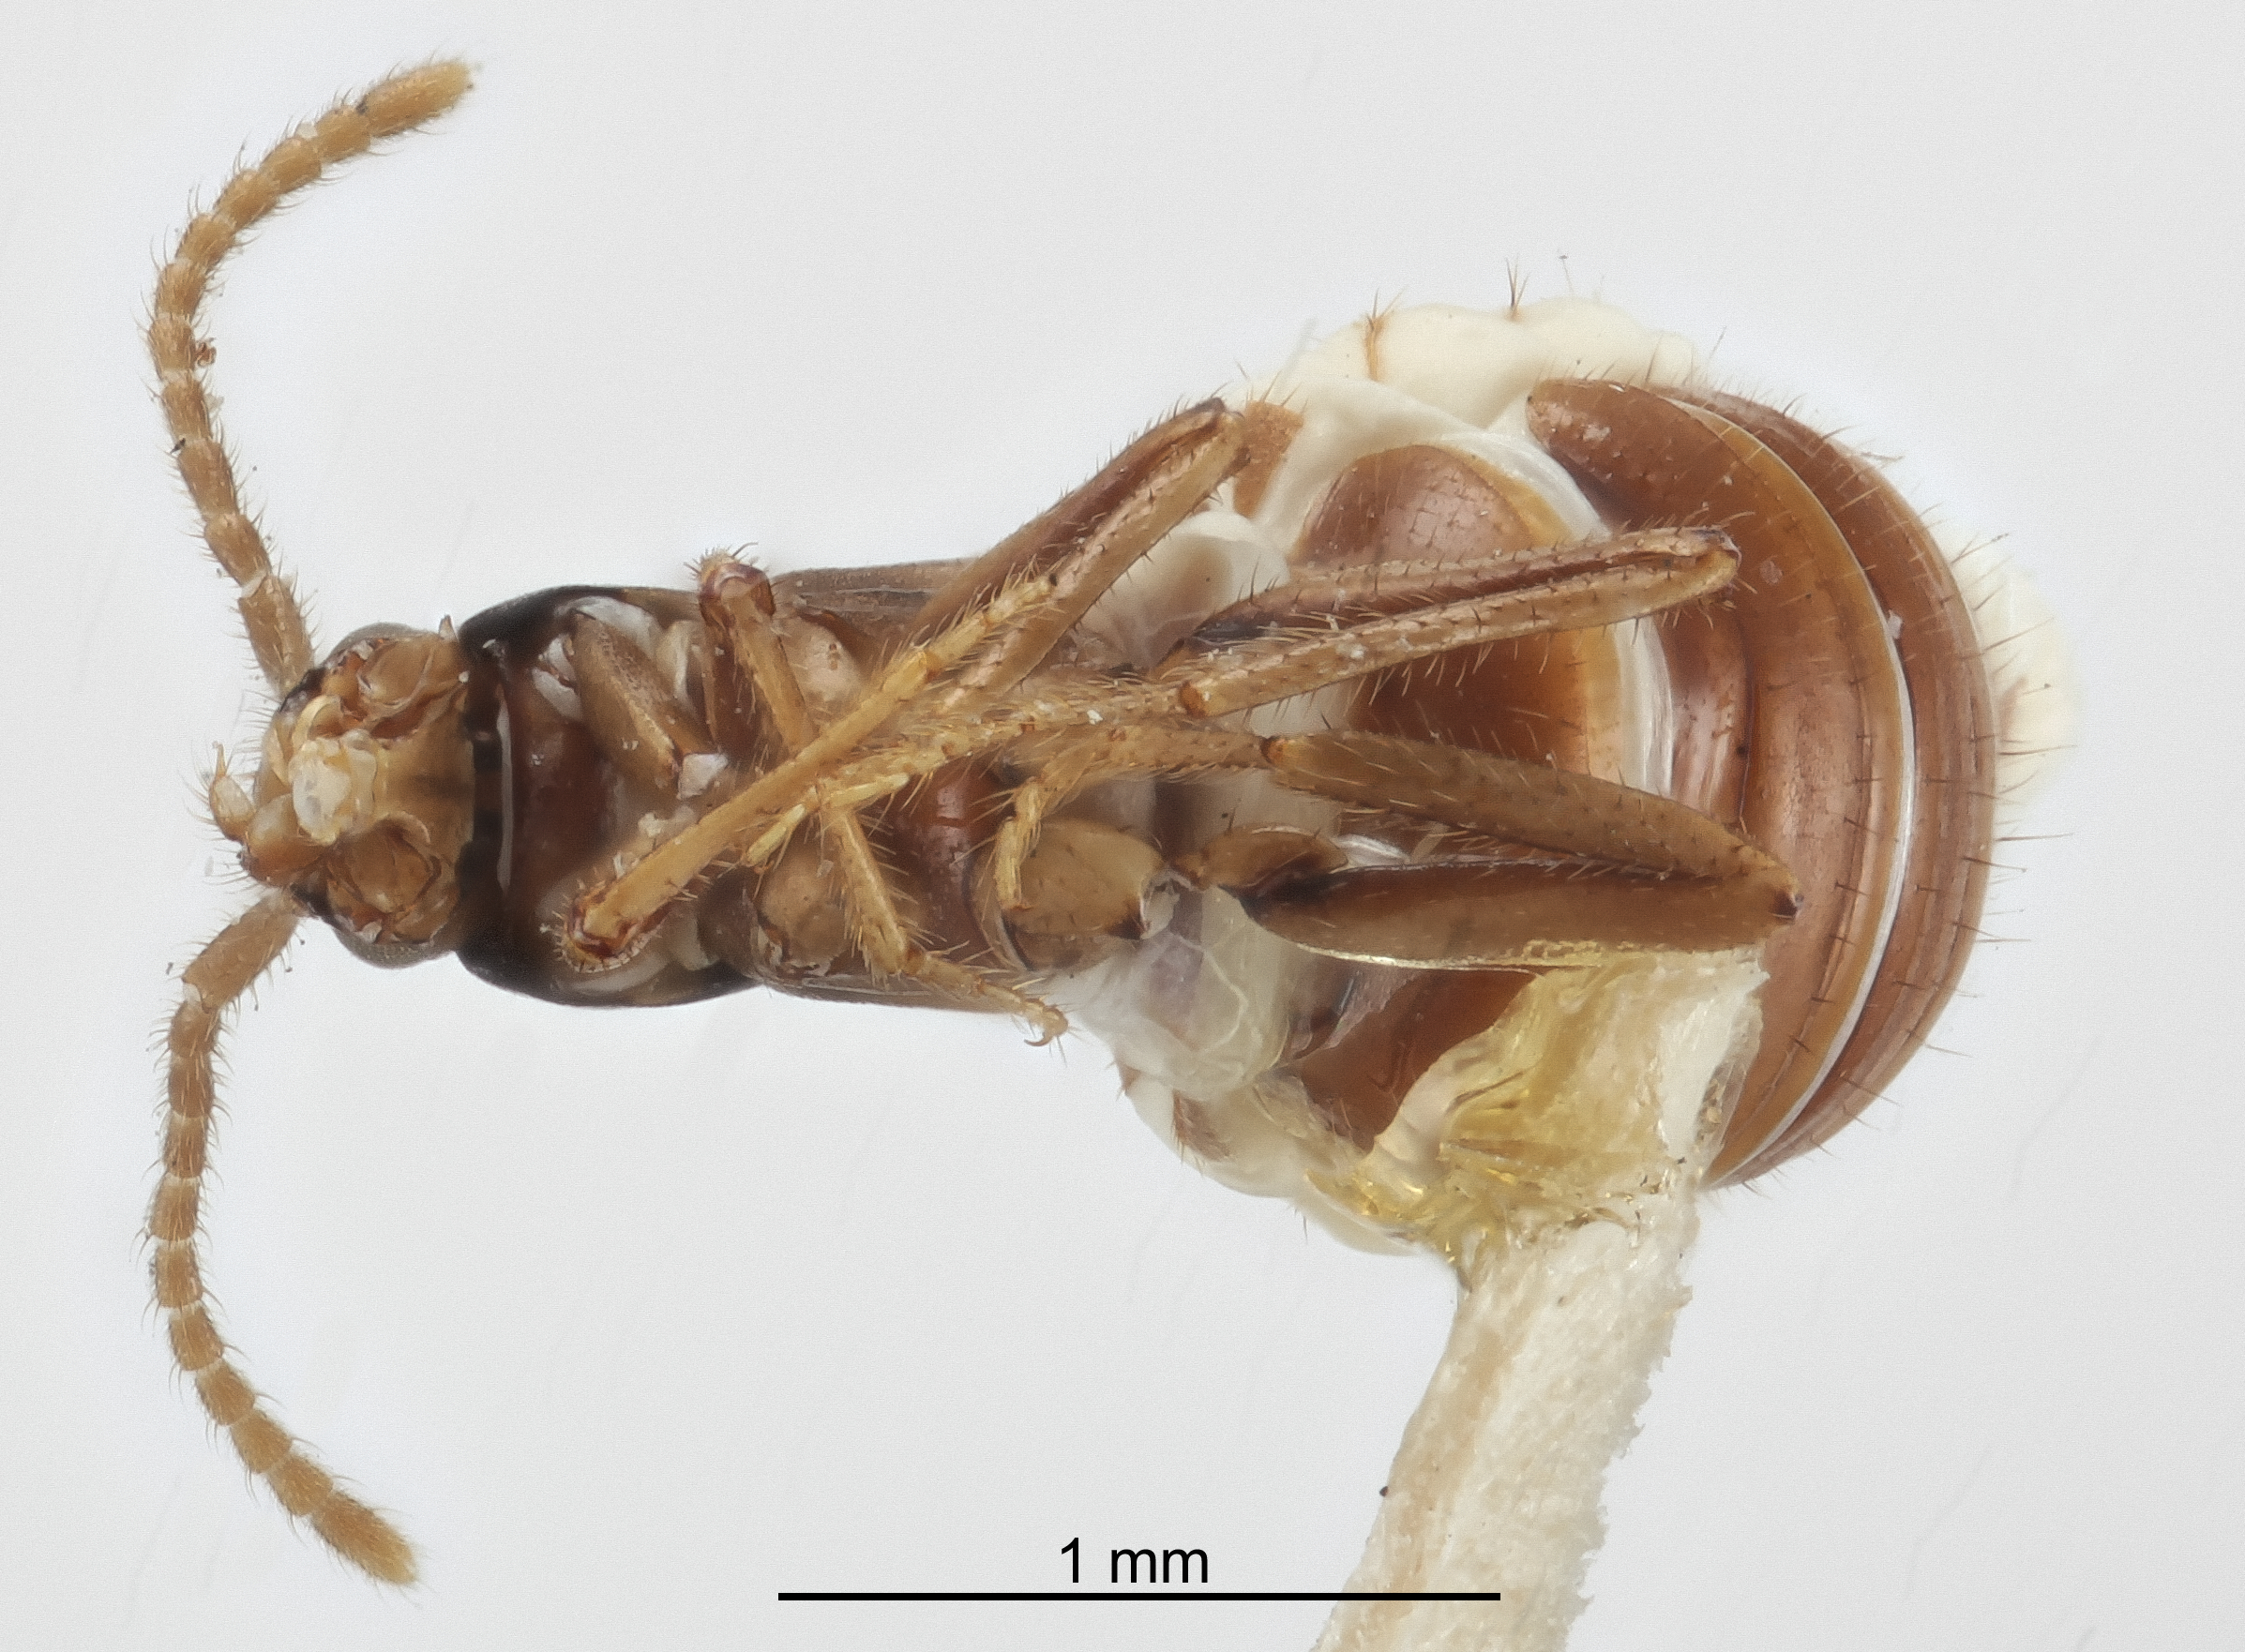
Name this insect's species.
Termitogaster puncticeps
